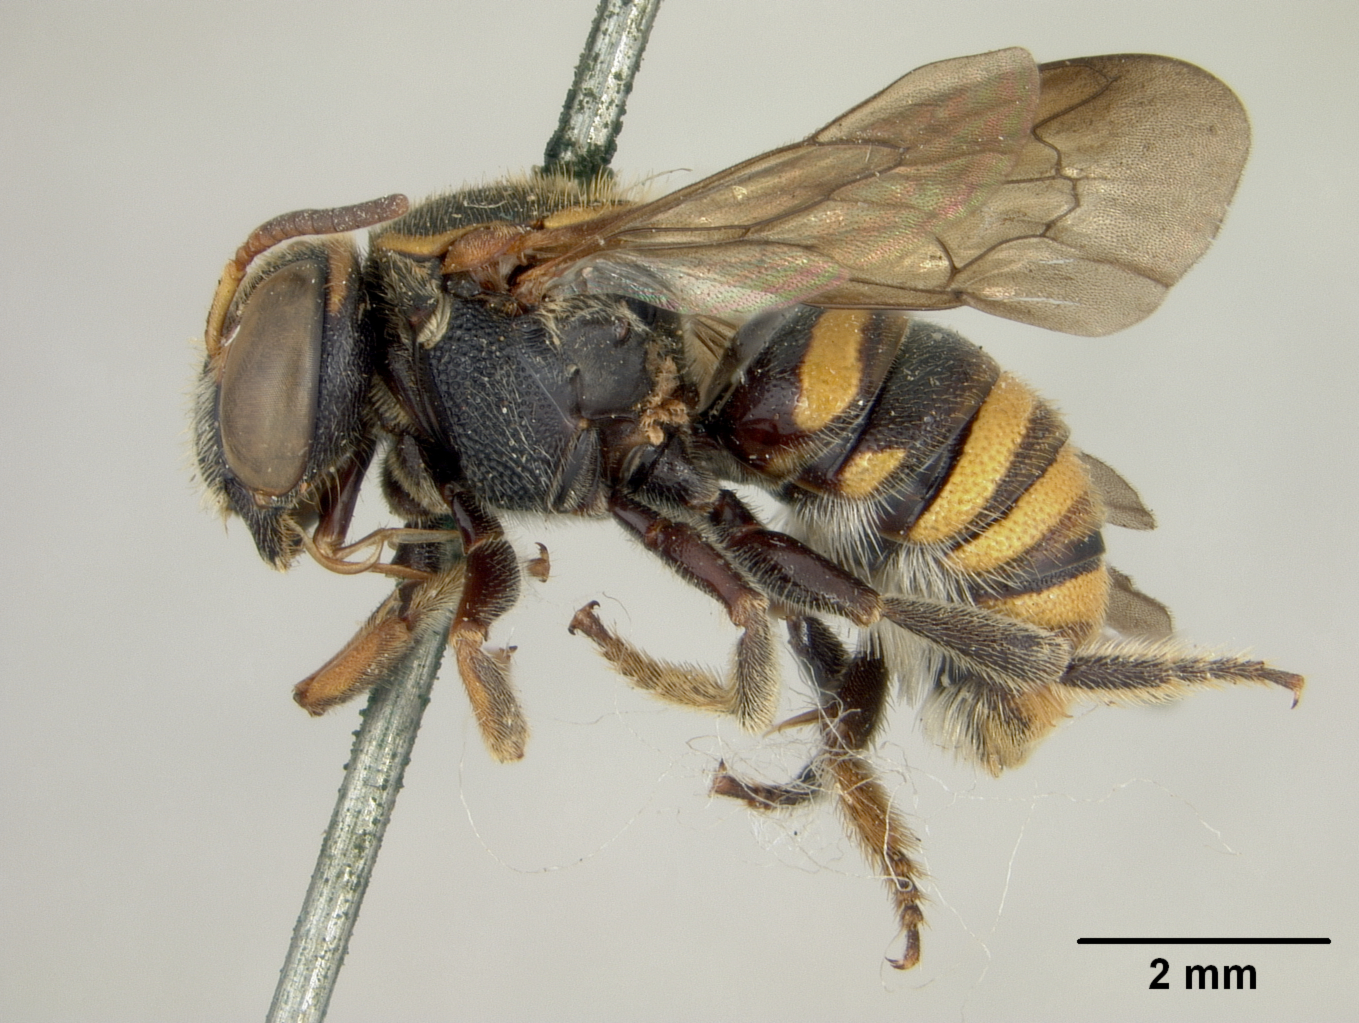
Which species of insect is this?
Hypanthidium melanopterum
